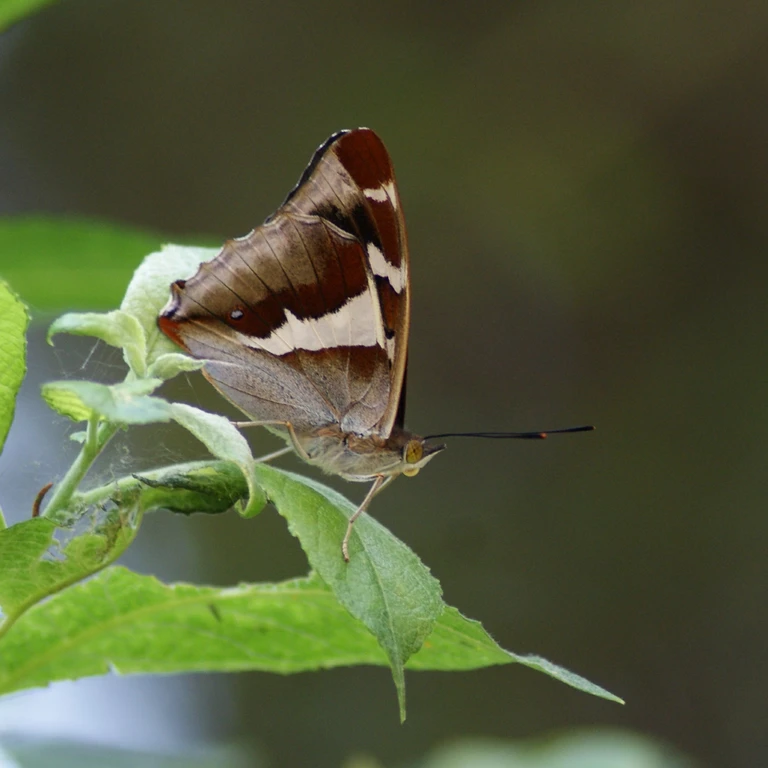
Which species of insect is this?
Apatura iris
